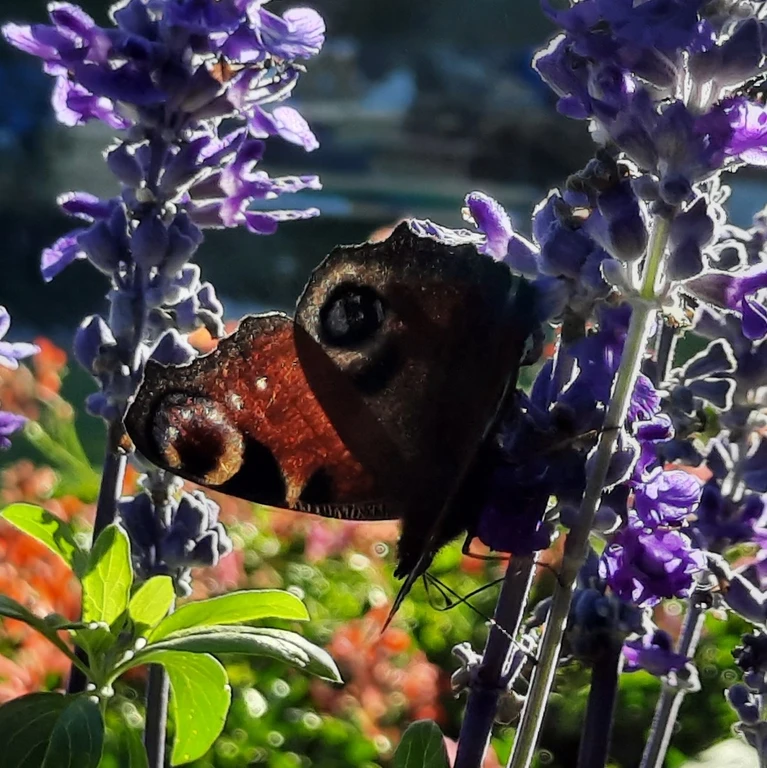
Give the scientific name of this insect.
Aglais io
